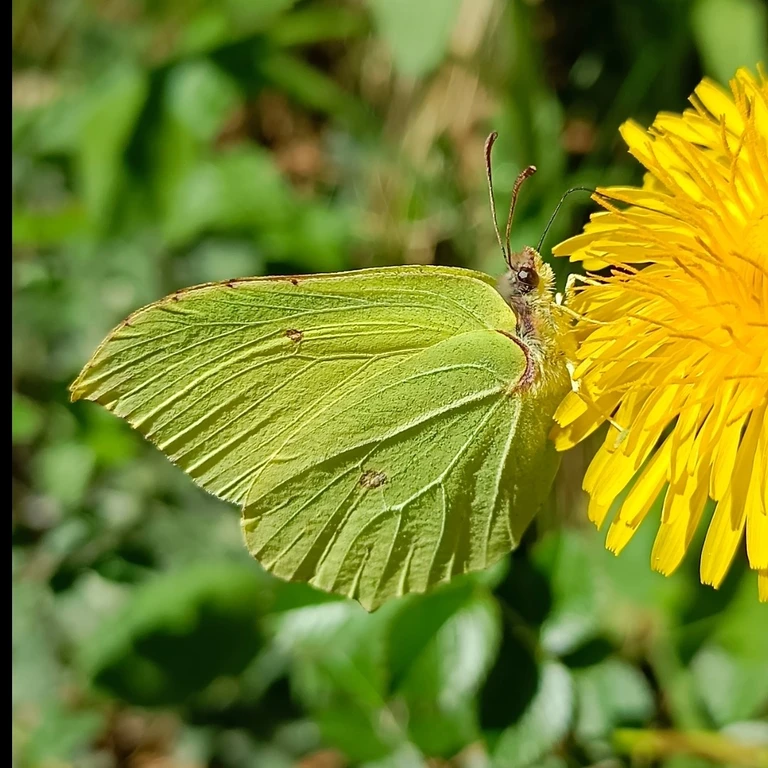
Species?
Gonepteryx rhamni
